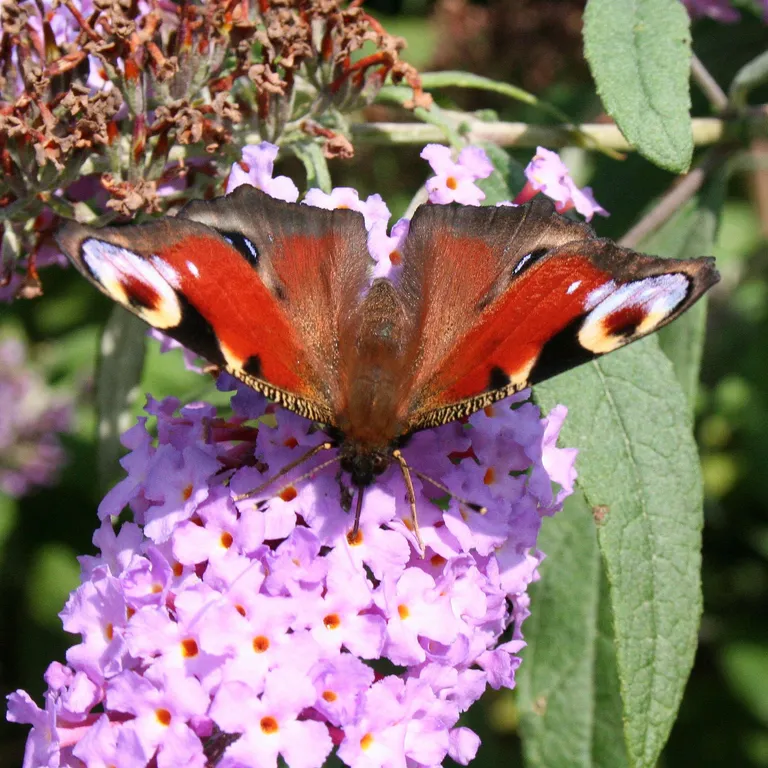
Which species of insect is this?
Aglais io
